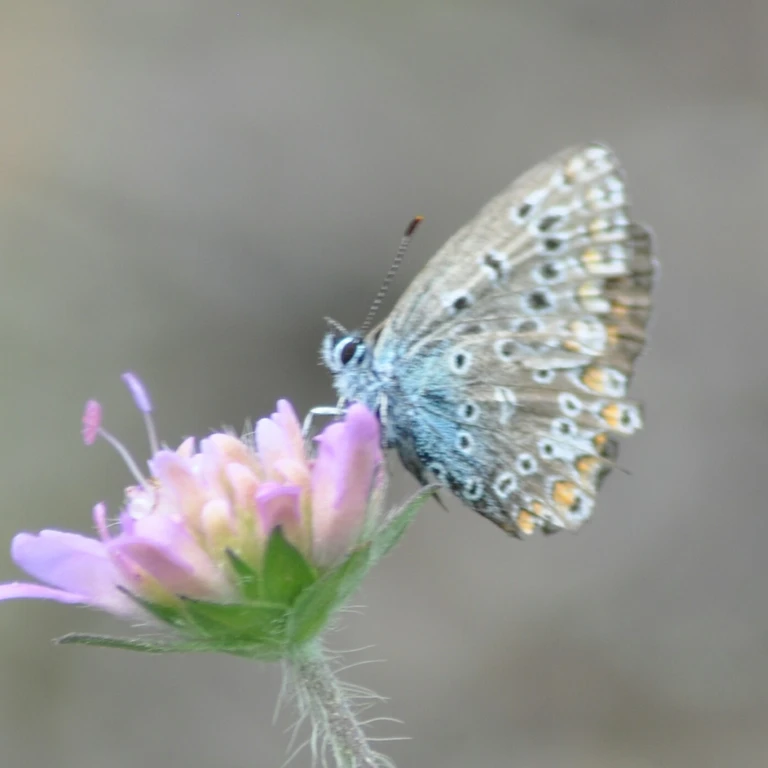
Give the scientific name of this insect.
Polyommatus icarus
